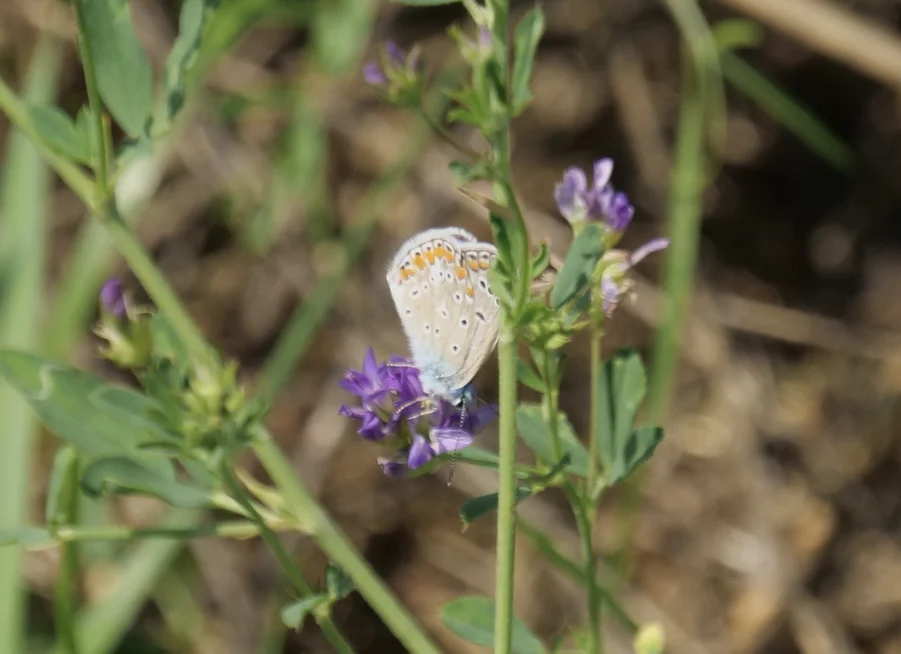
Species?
Polyommatus icarus
